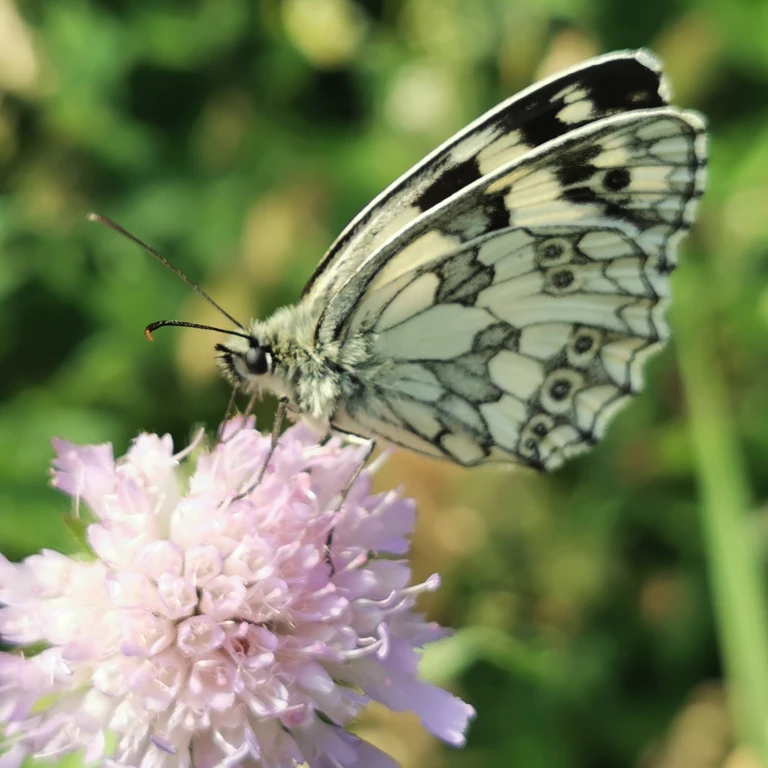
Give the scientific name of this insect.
Melanargia galathea
